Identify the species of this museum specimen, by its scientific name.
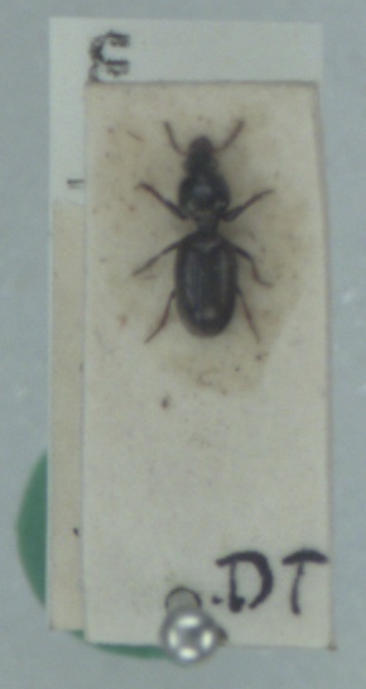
Dyschirius thoracicus
